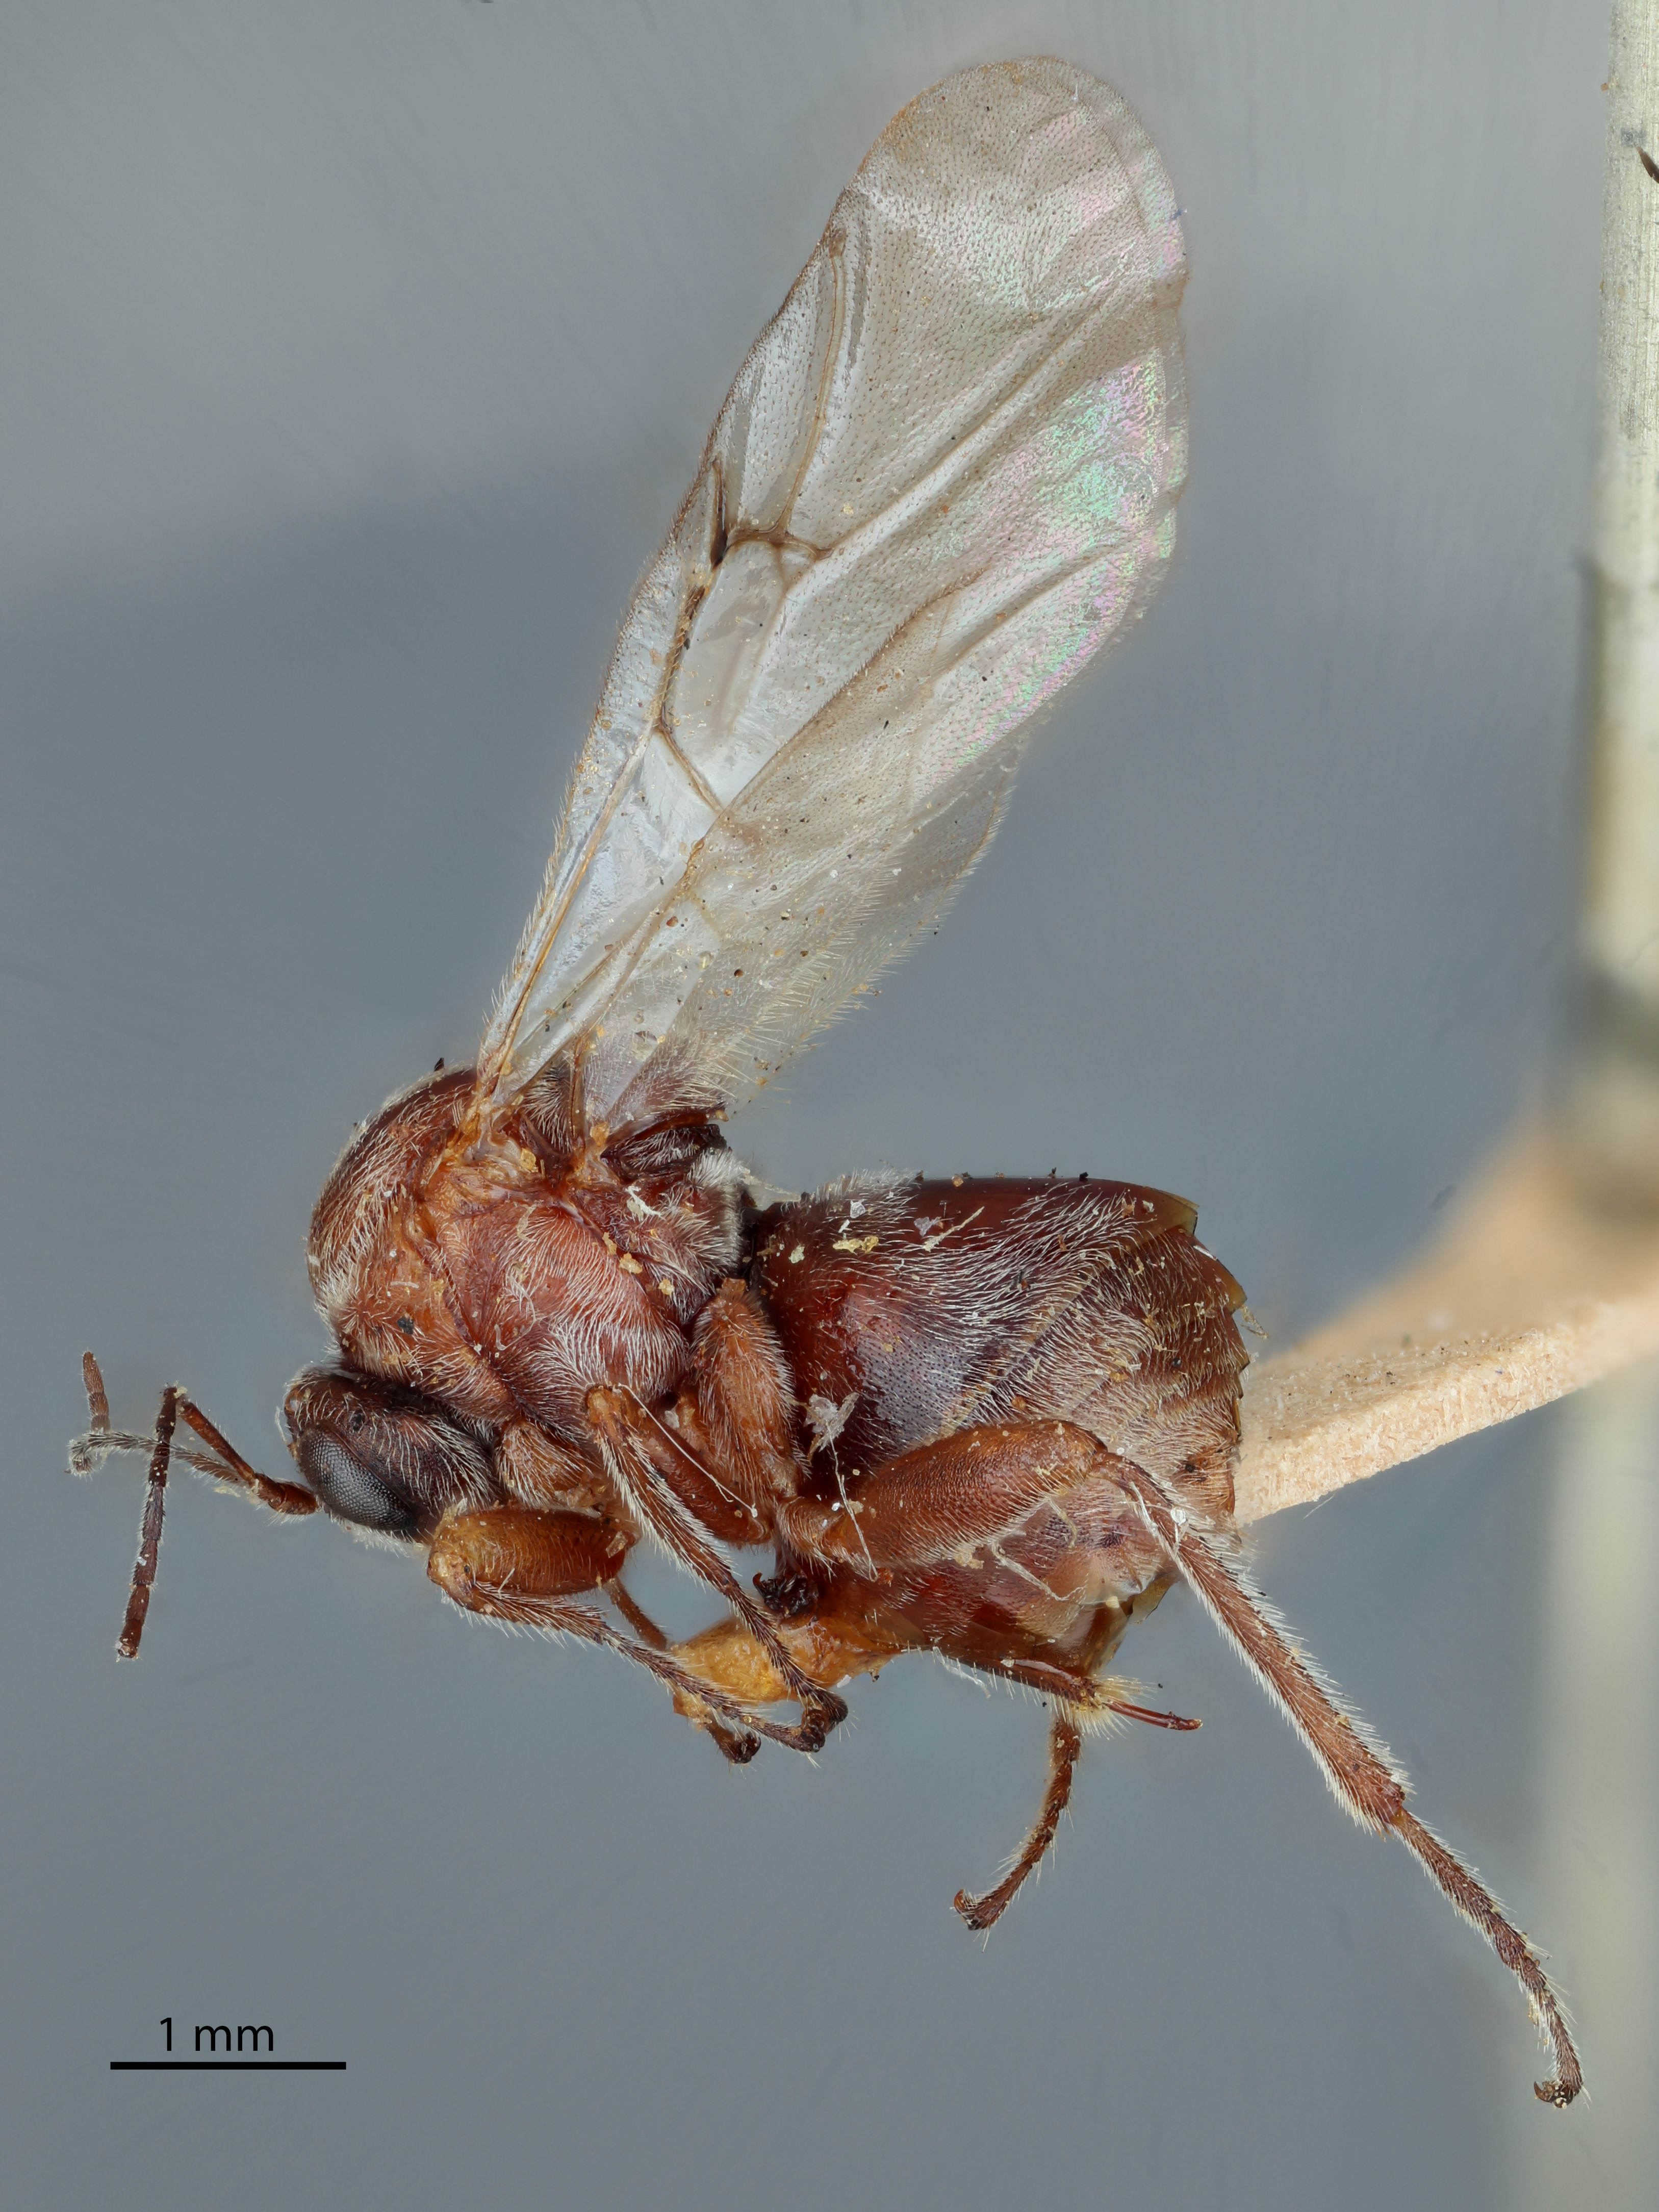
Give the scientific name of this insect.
Cynips washingtonensis
